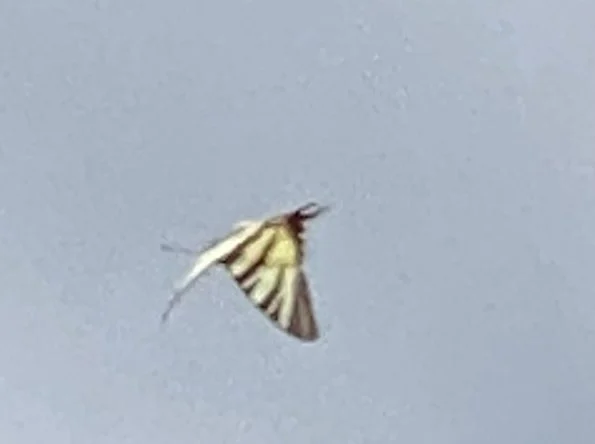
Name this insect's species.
Iphiclides podalirius
